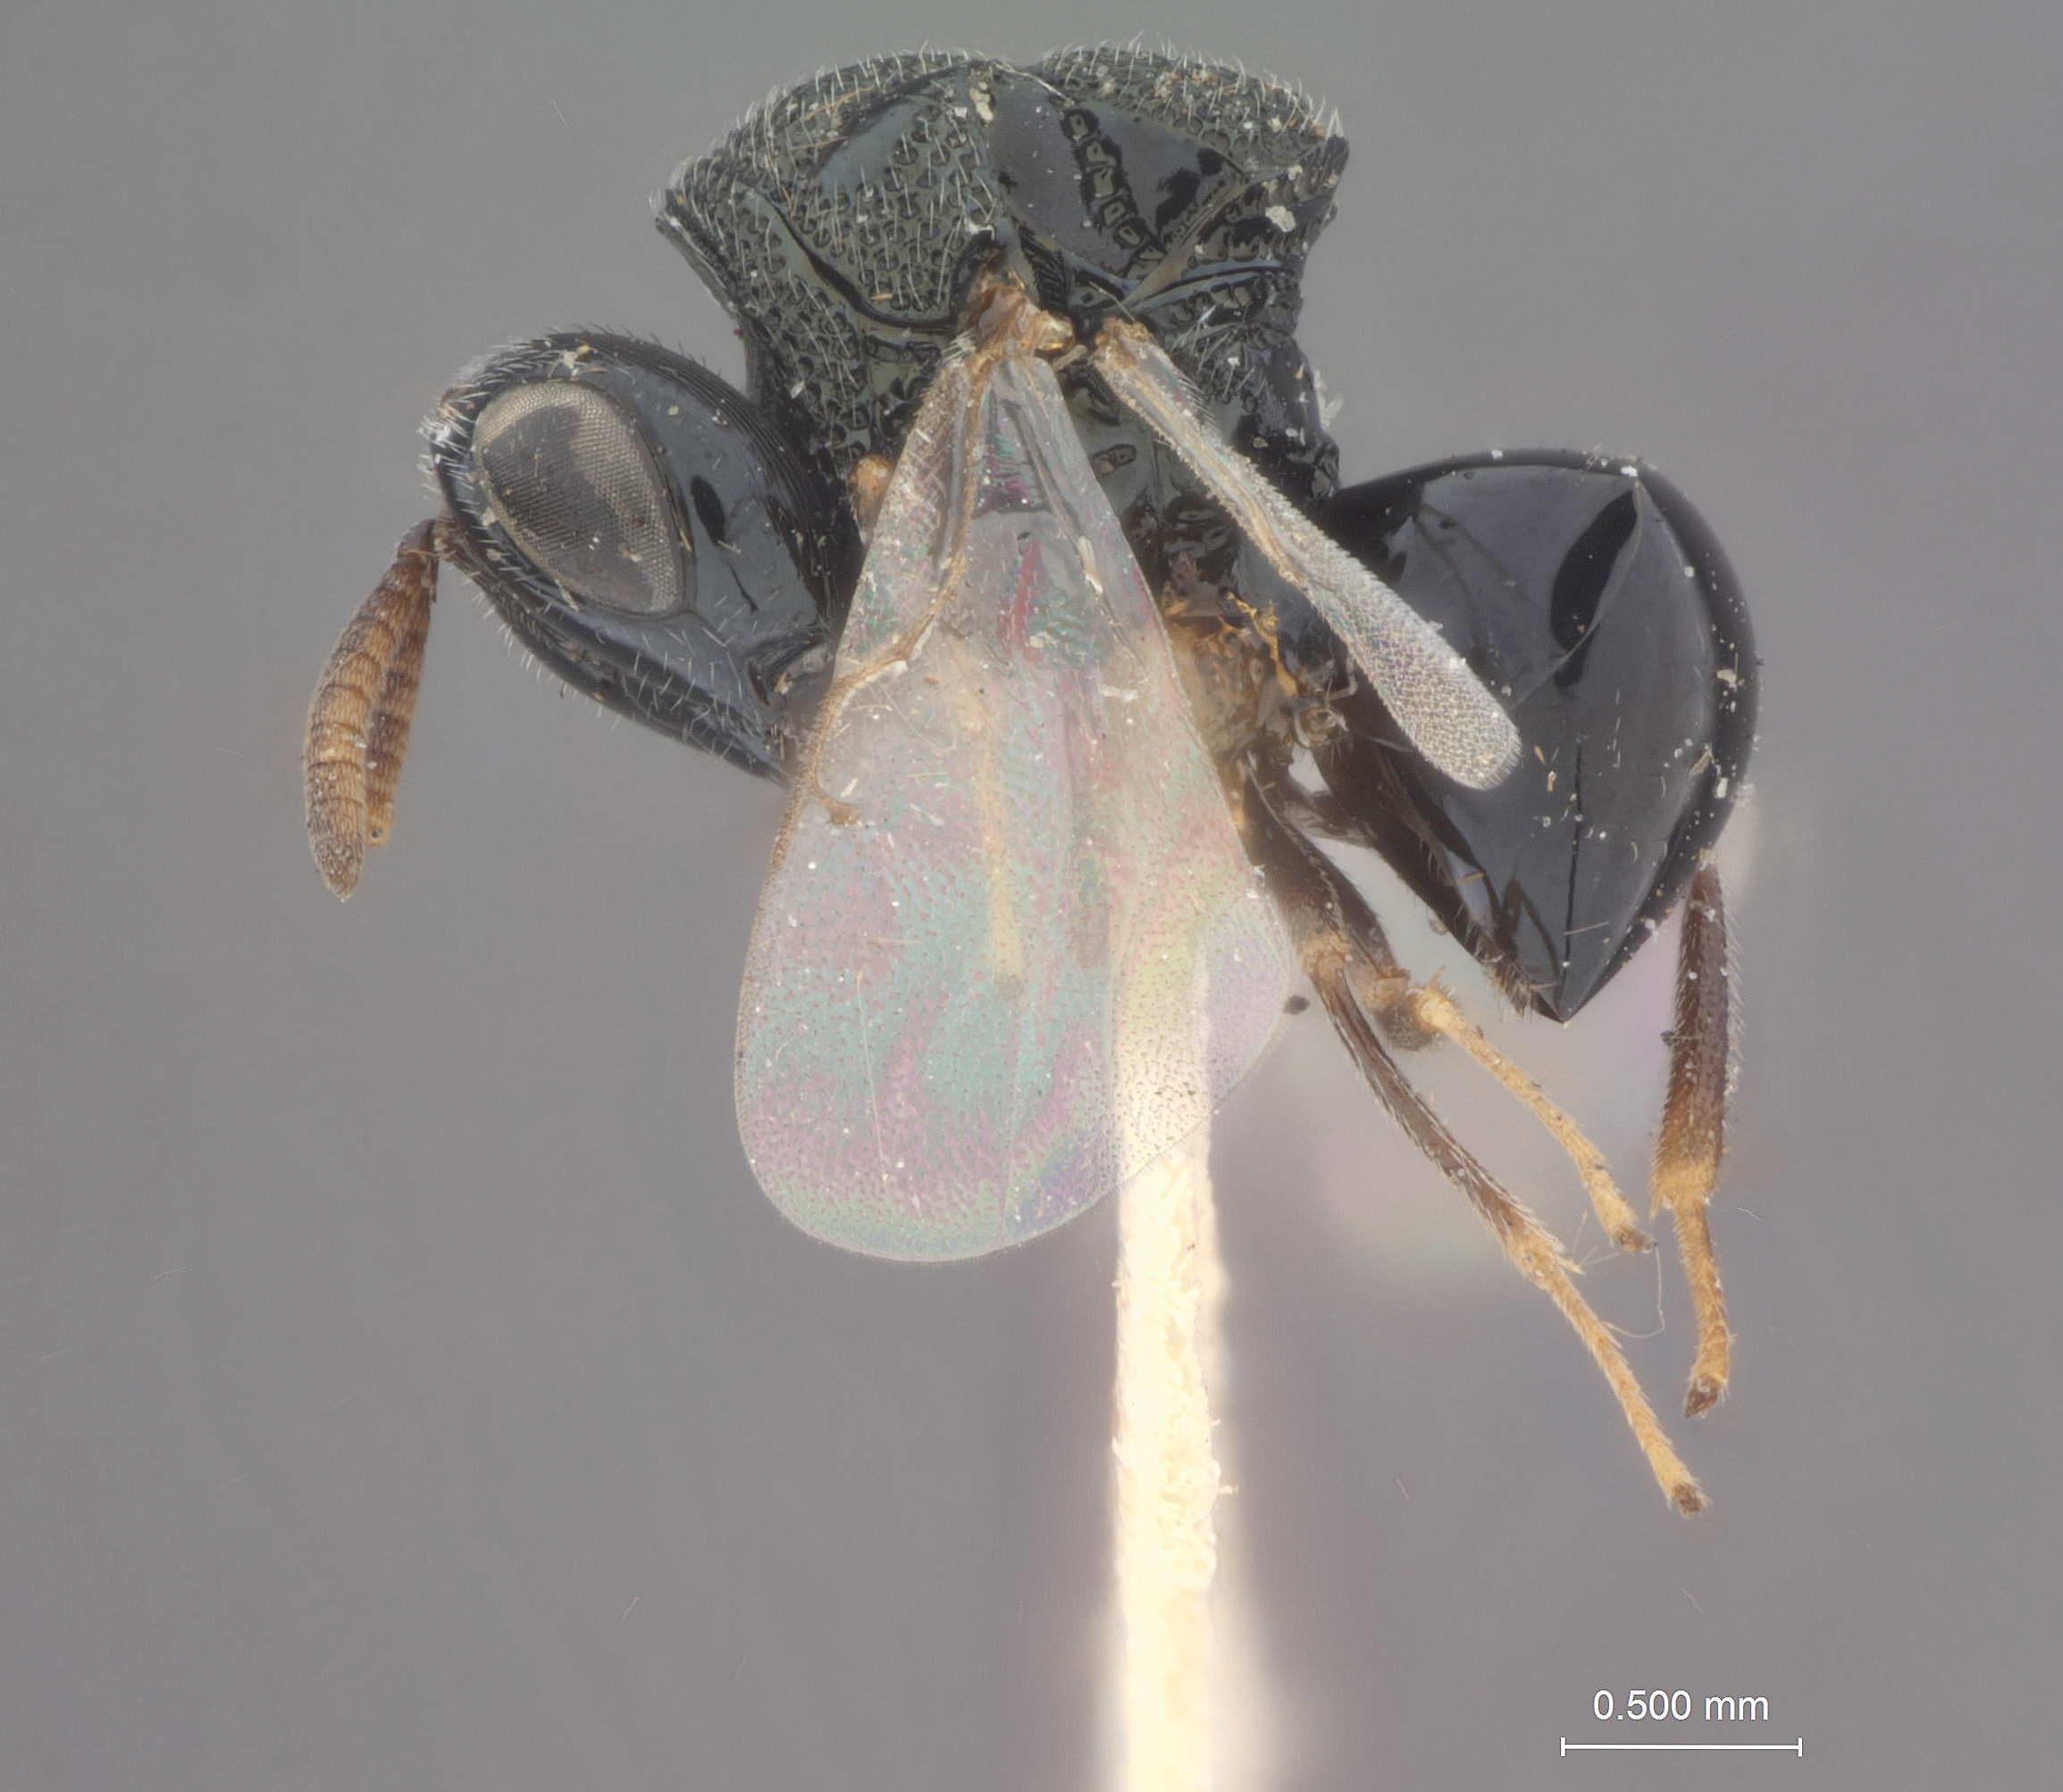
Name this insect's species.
Perilampus capitatus
